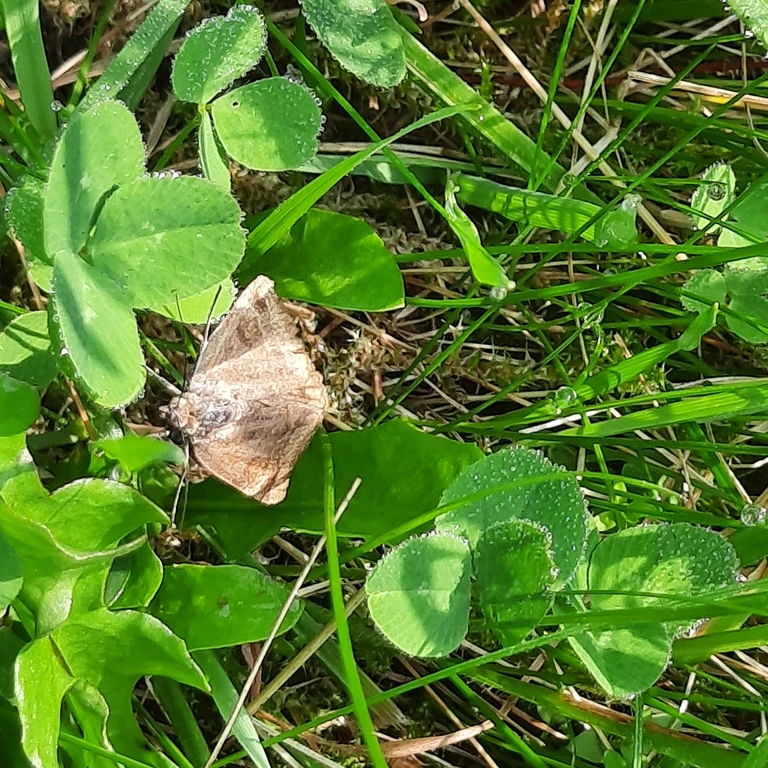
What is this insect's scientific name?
Euclidia glyphica
